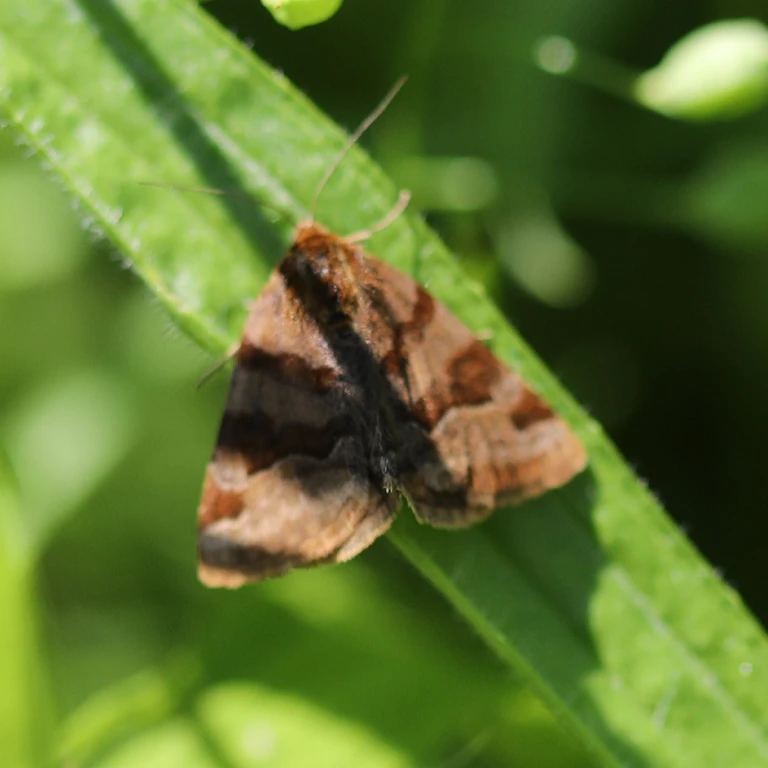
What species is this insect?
Euclidia glyphica
